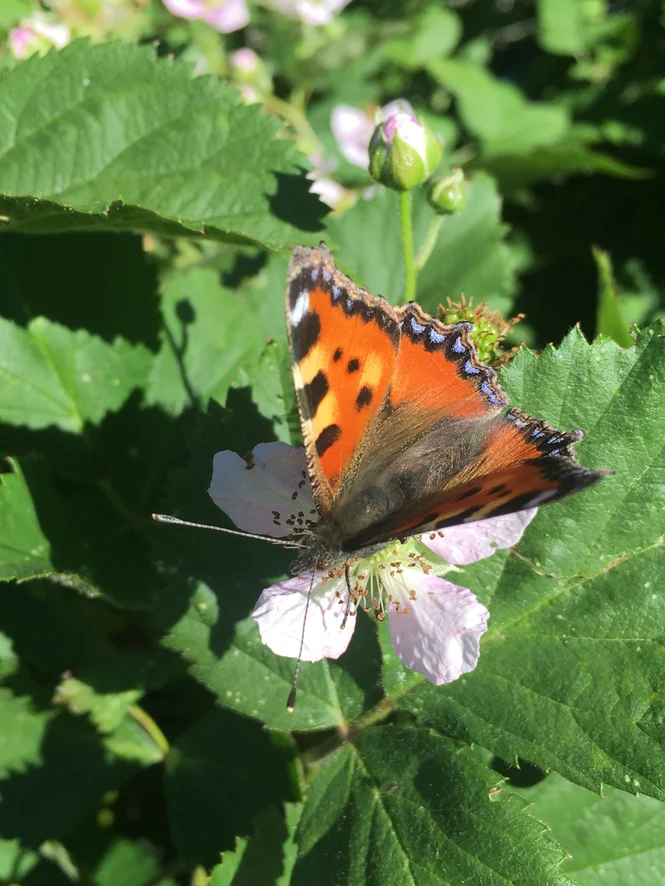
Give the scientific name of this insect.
Aglais urticae
